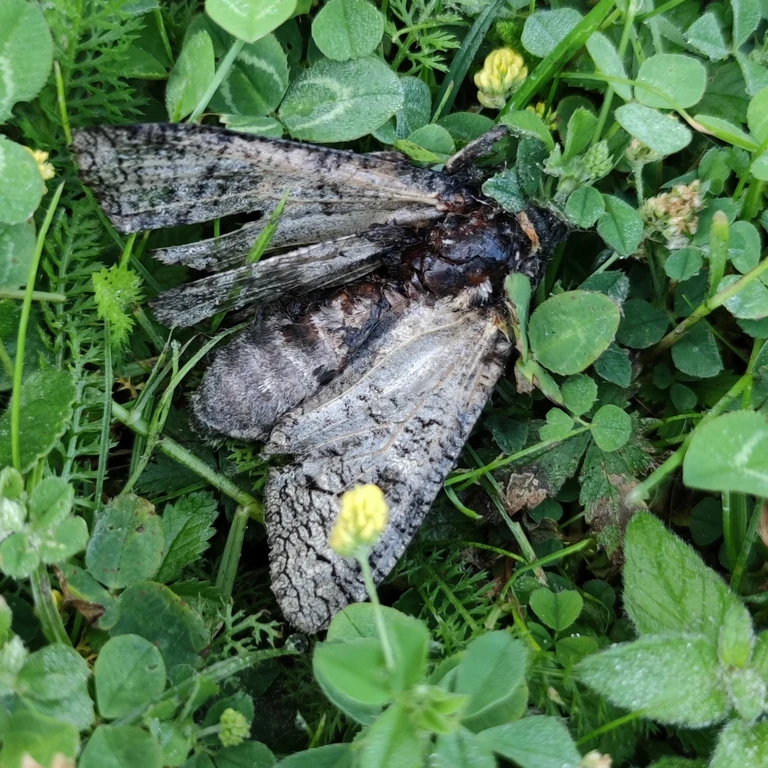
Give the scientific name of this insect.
Cossus cossus
